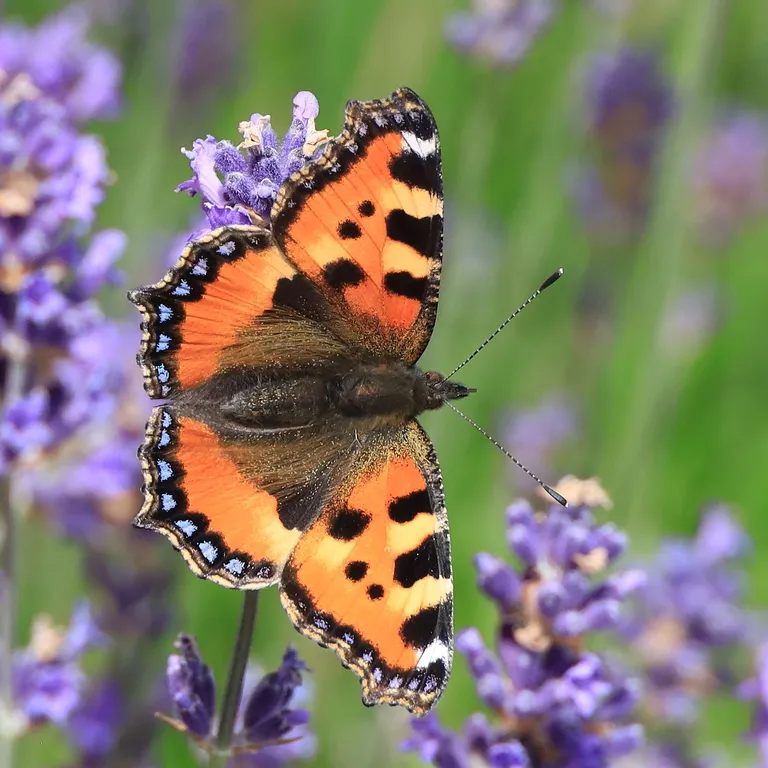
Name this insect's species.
Aglais urticae
